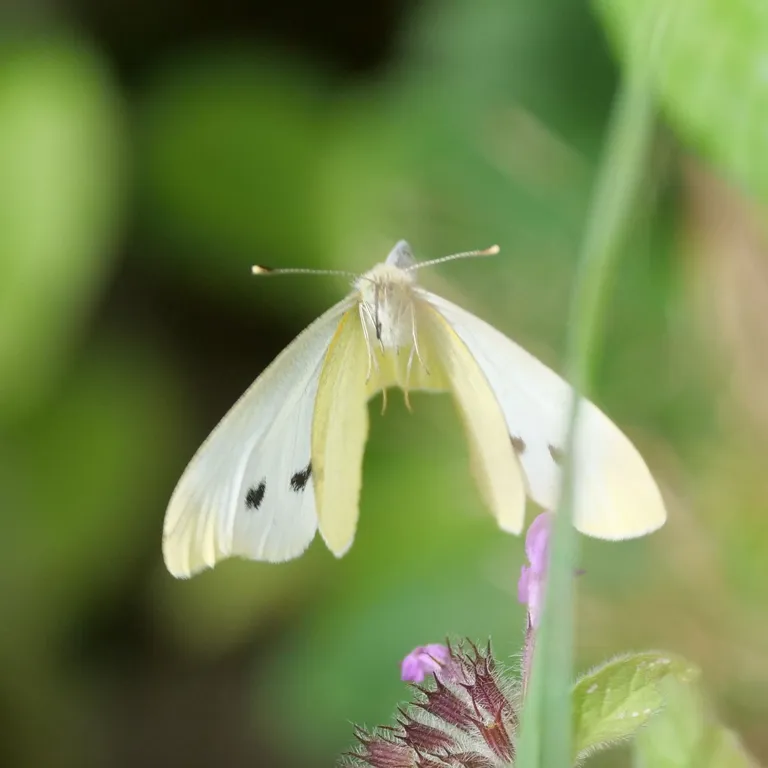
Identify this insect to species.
Pieris rapae
